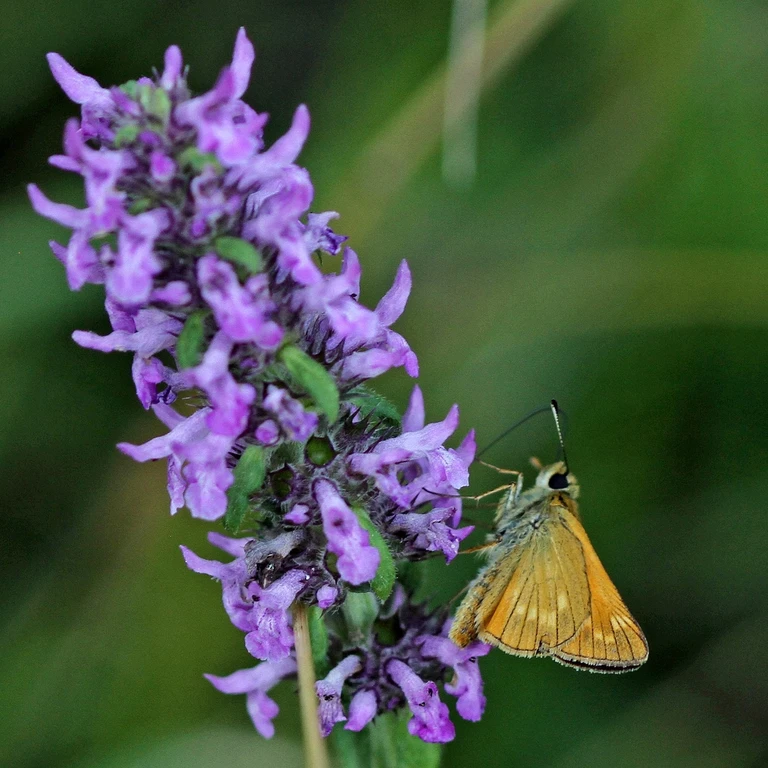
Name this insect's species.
Ochlodes sylvanus (also Ochlodes venata)
